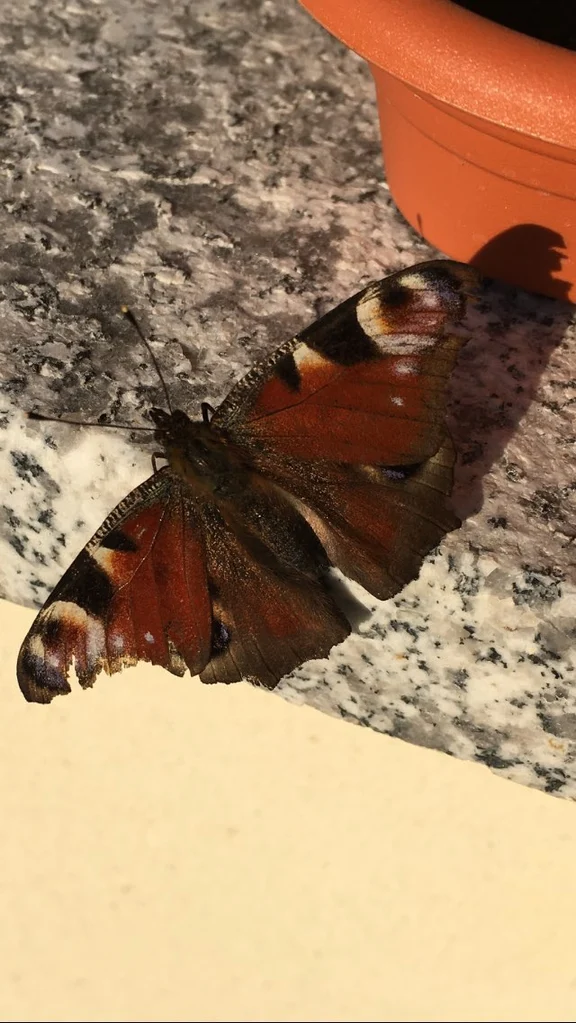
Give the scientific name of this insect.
Aglais io
